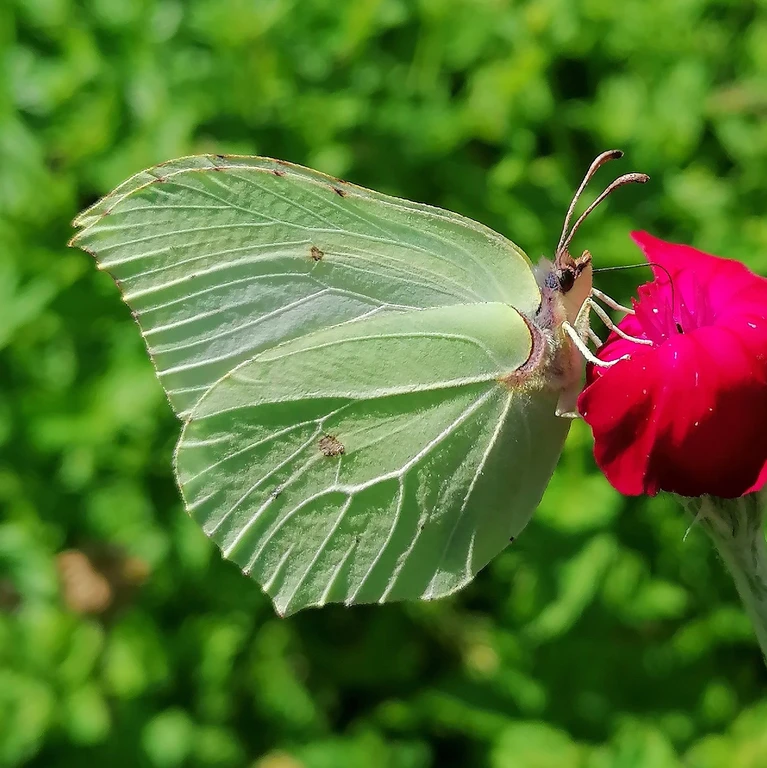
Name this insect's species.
Gonepteryx rhamni
